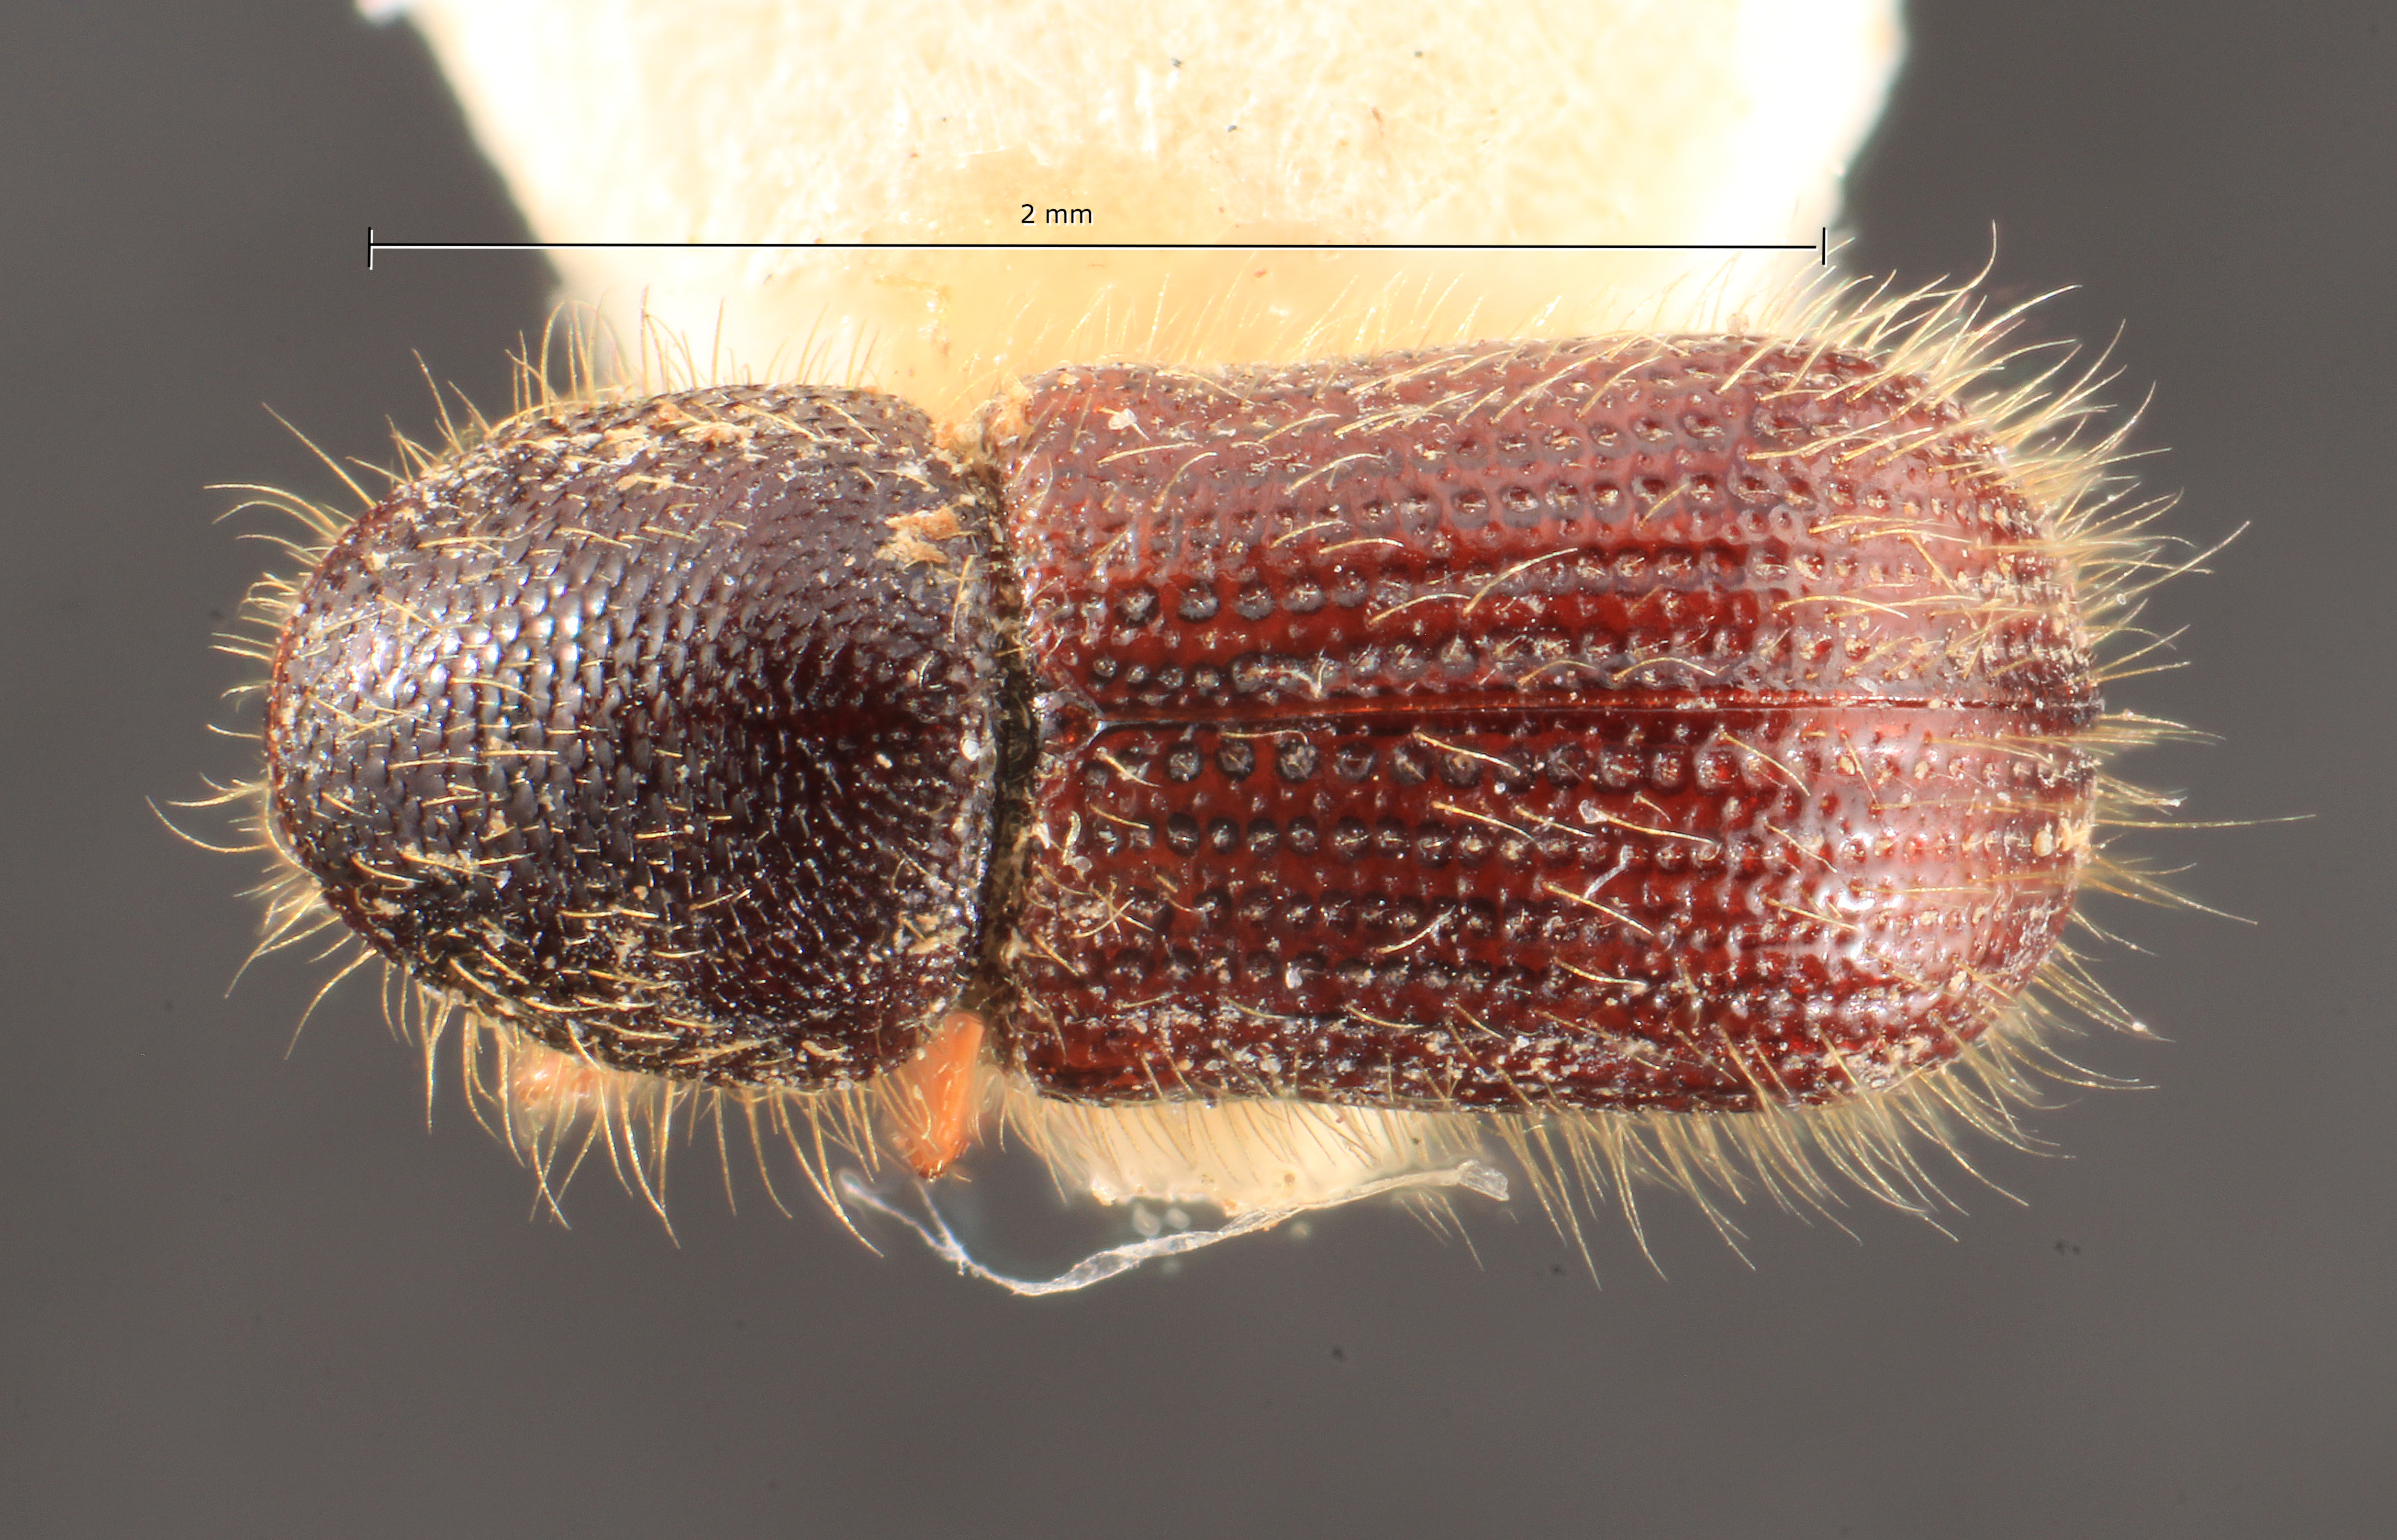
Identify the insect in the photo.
Dryocoetes striatus
